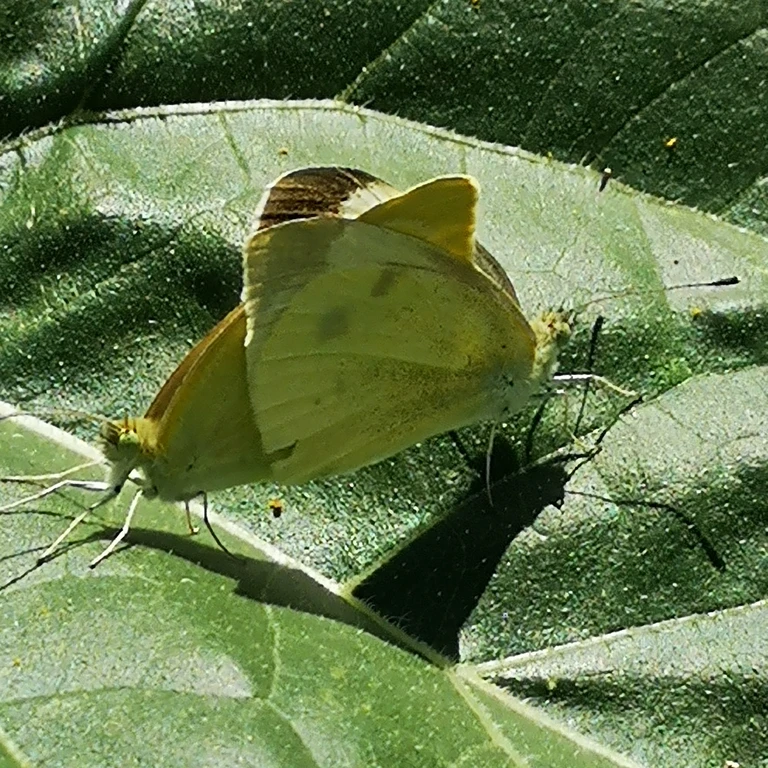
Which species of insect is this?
Pieris brassicae
